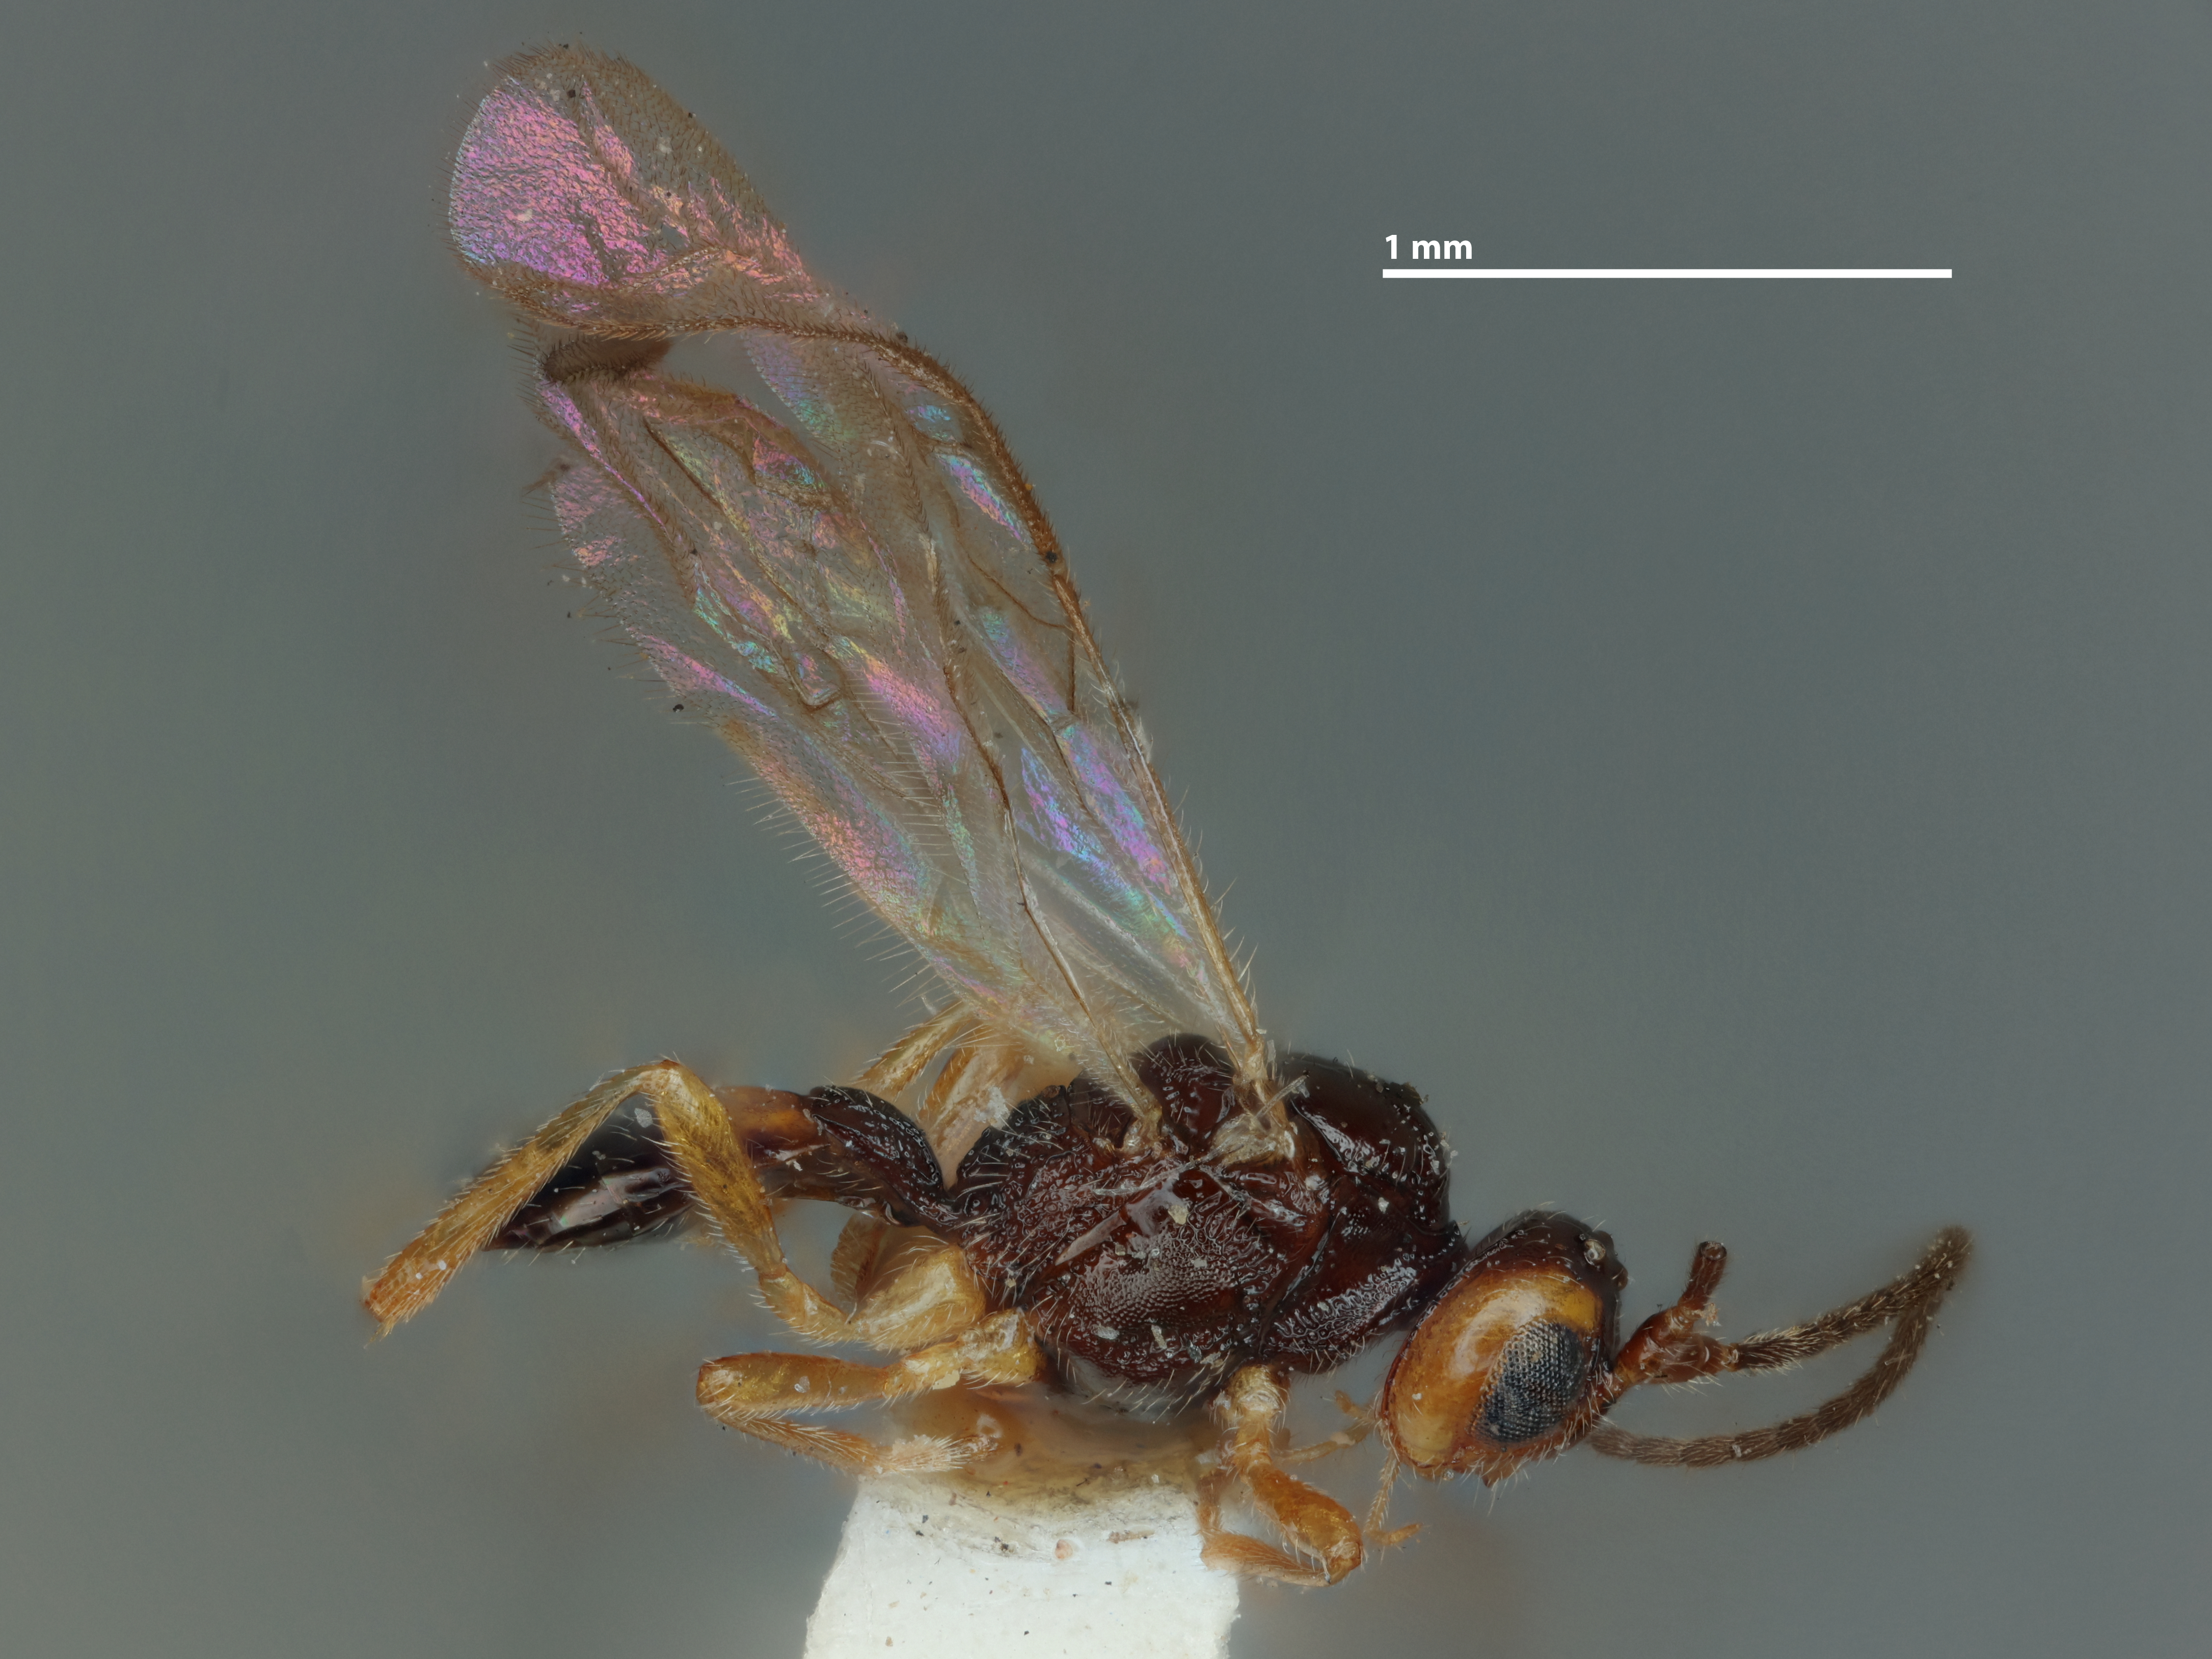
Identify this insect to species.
Neopius carinaticeps
